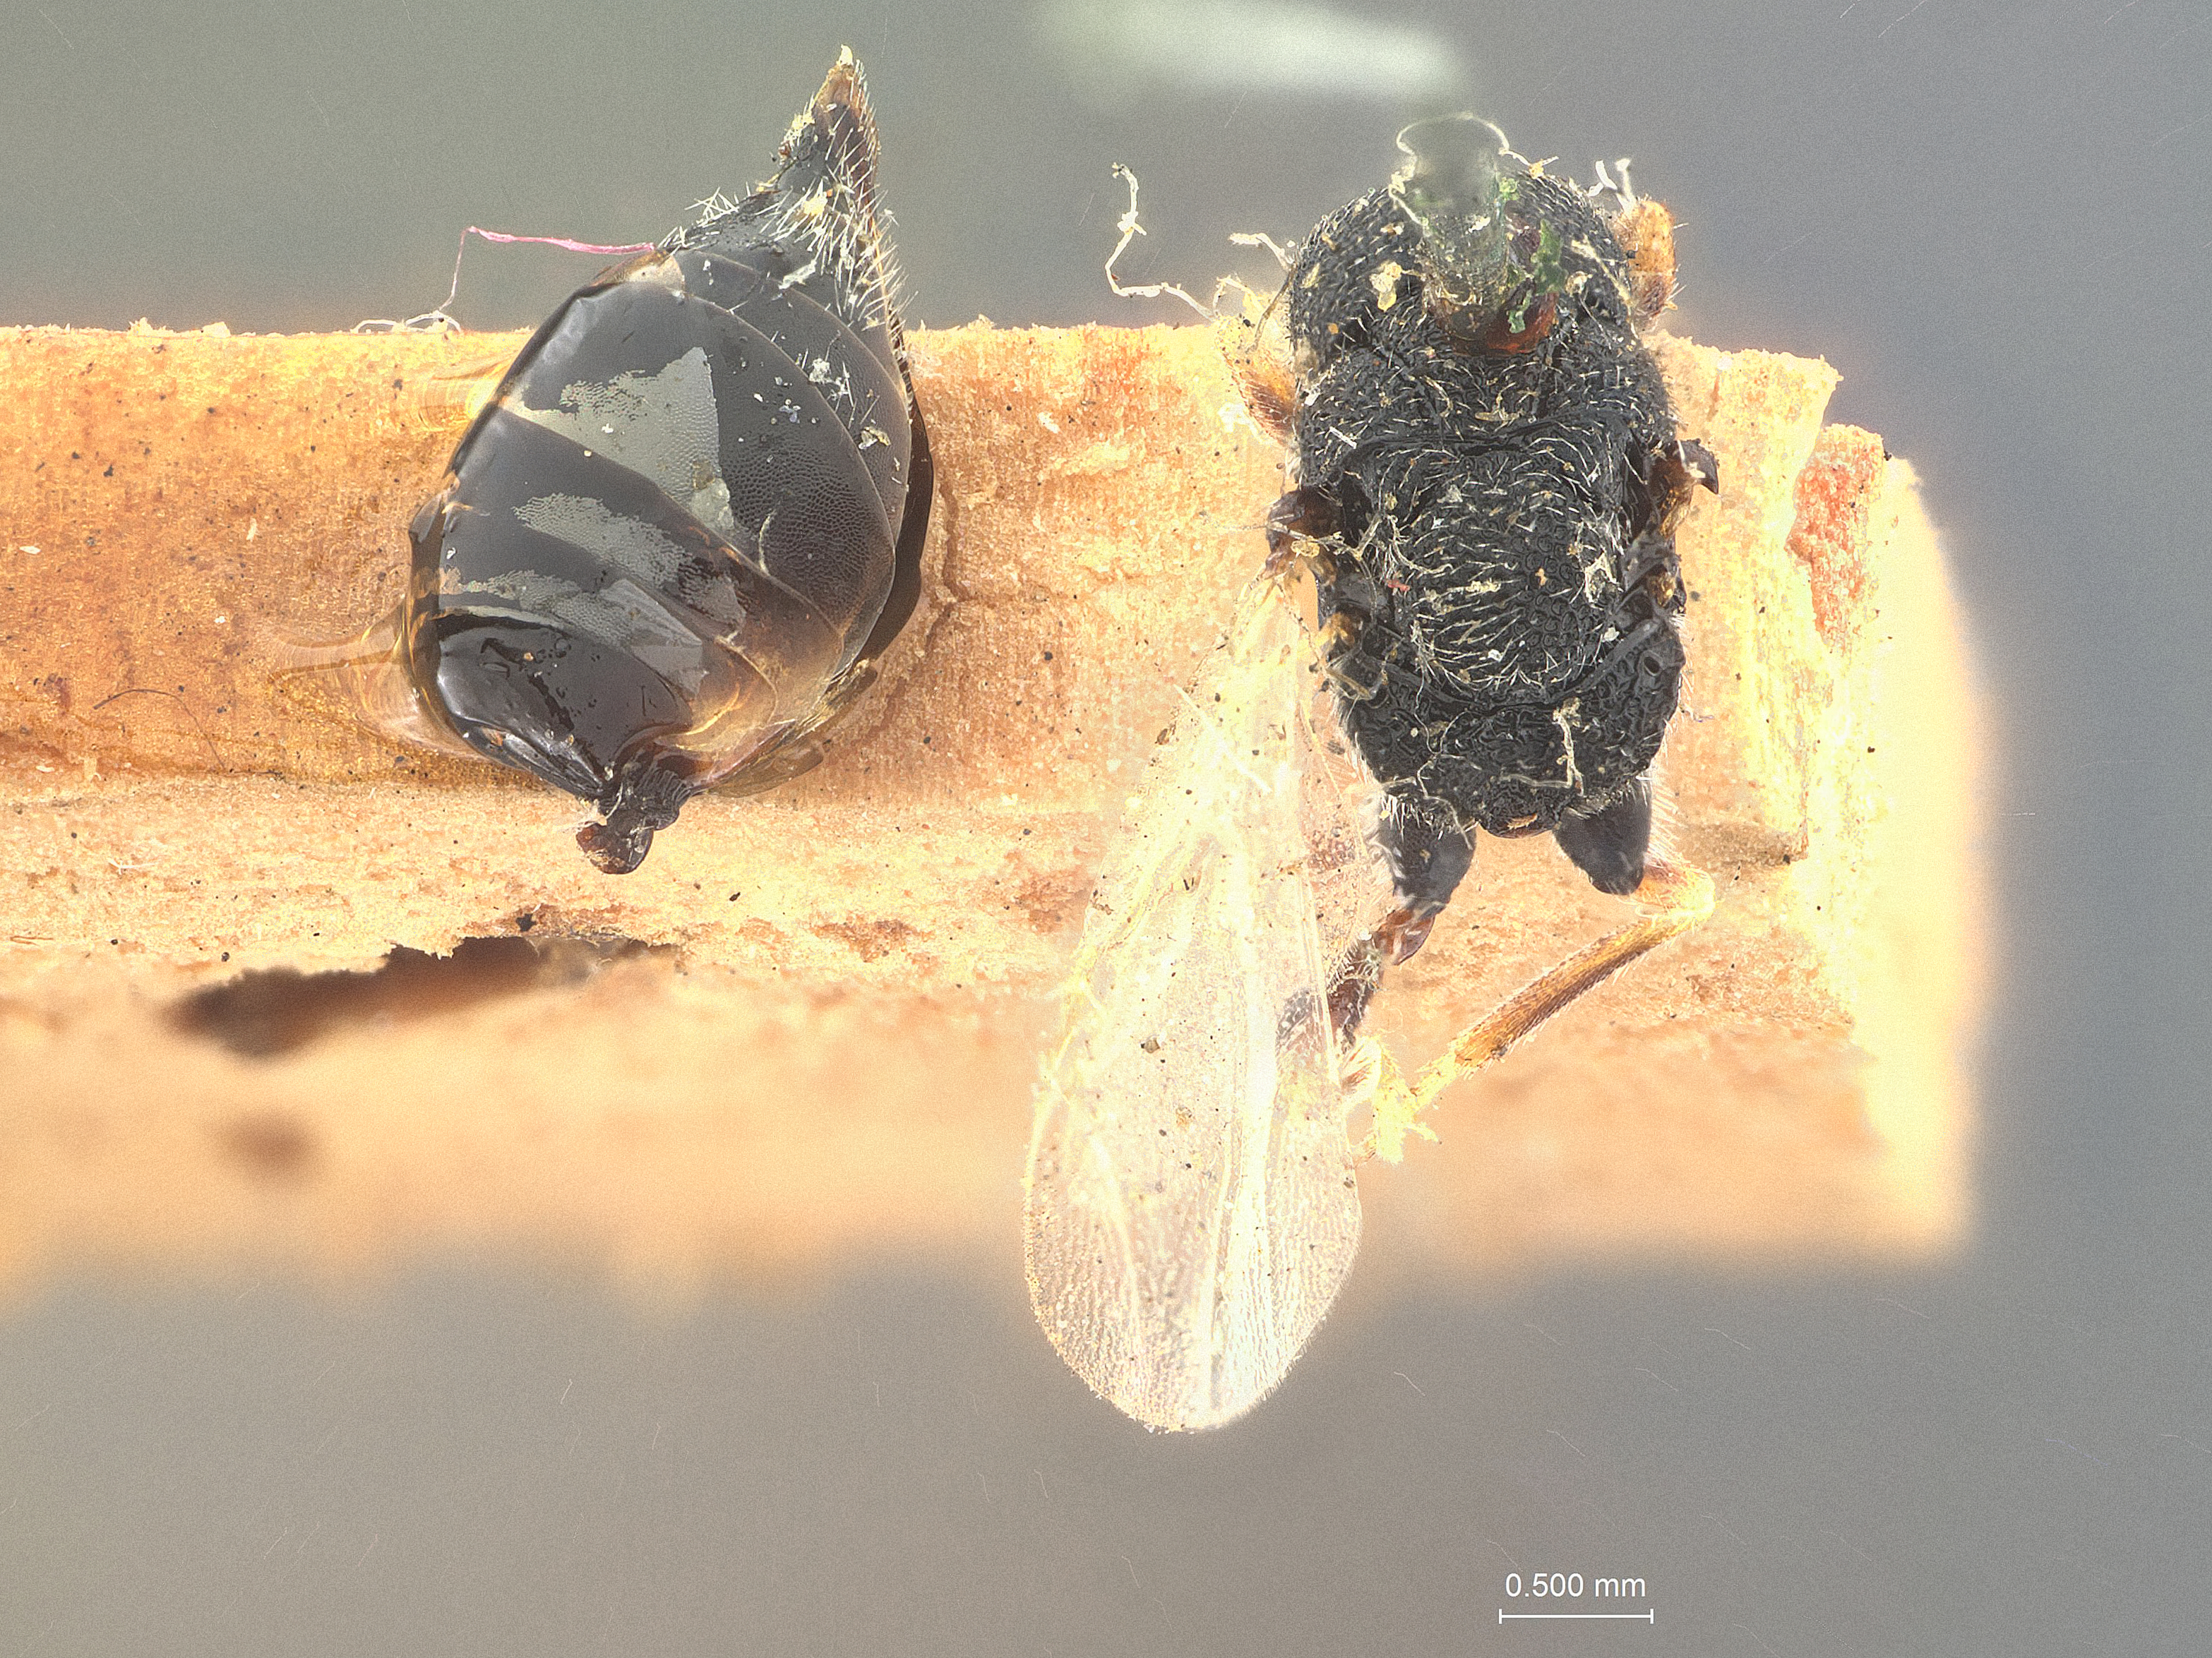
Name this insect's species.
Eurytoma bolteri
